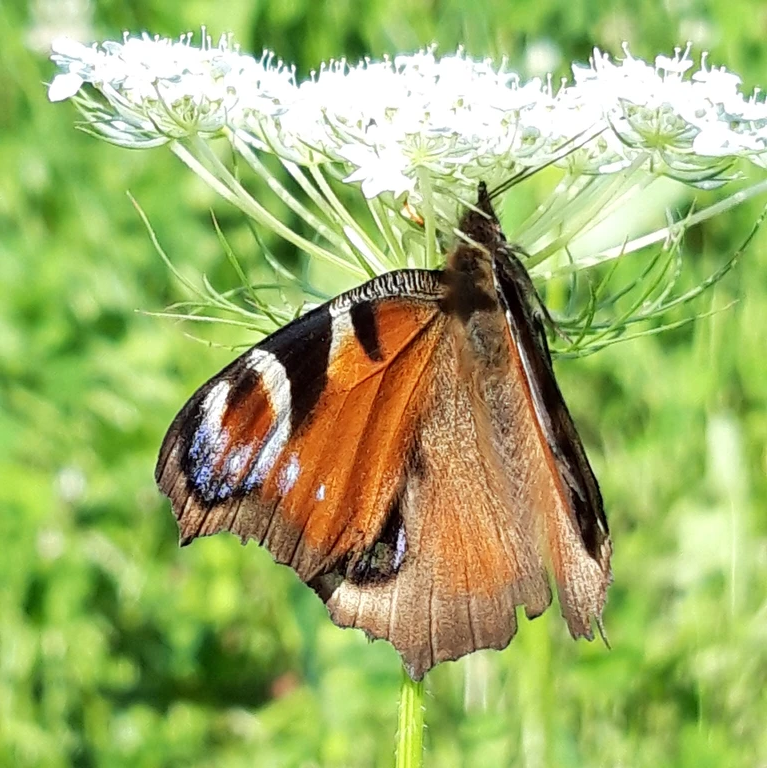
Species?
Aglais io
